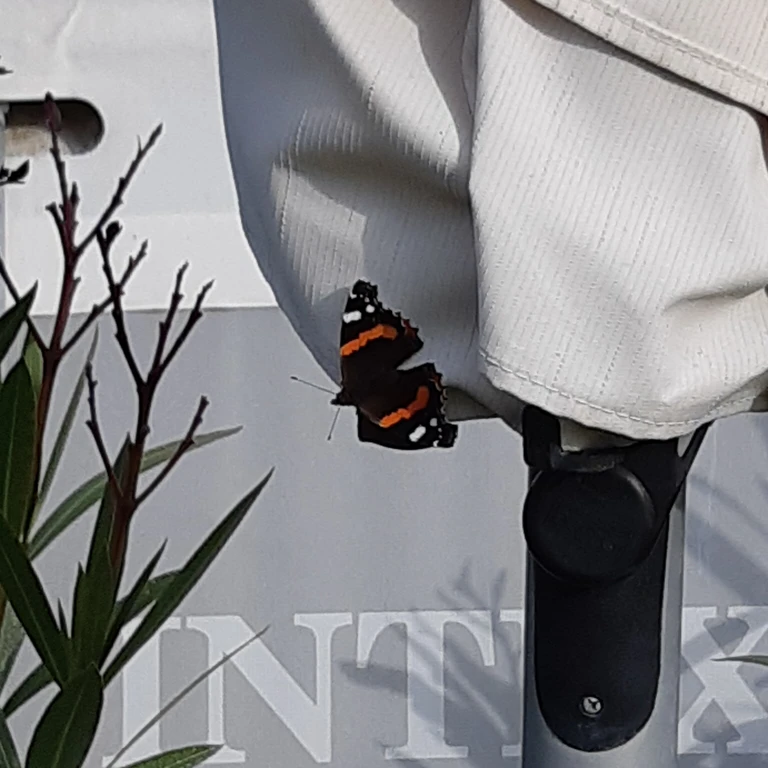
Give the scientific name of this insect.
Vanessa atalanta
